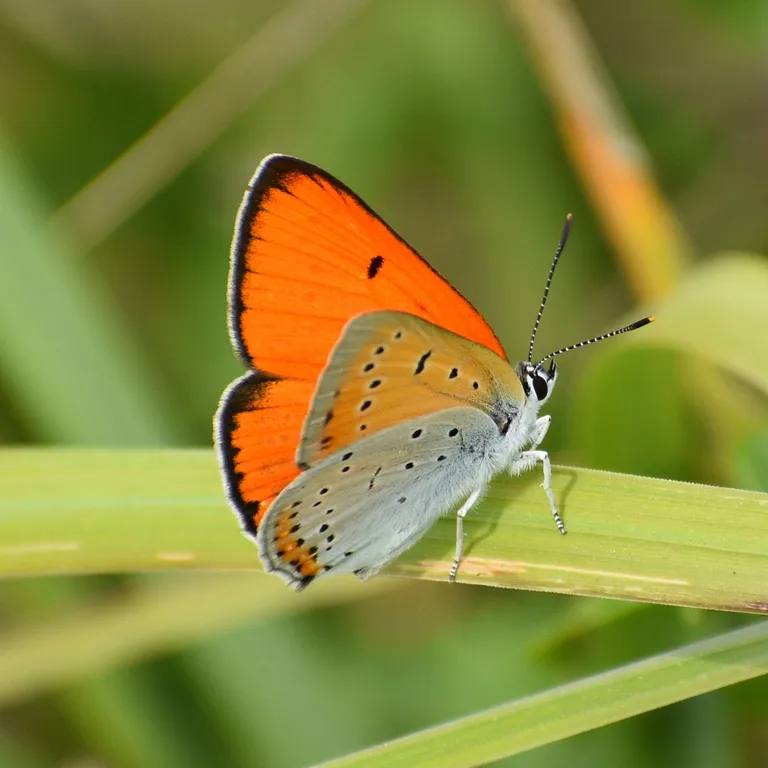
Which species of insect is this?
Lycaena dispar
